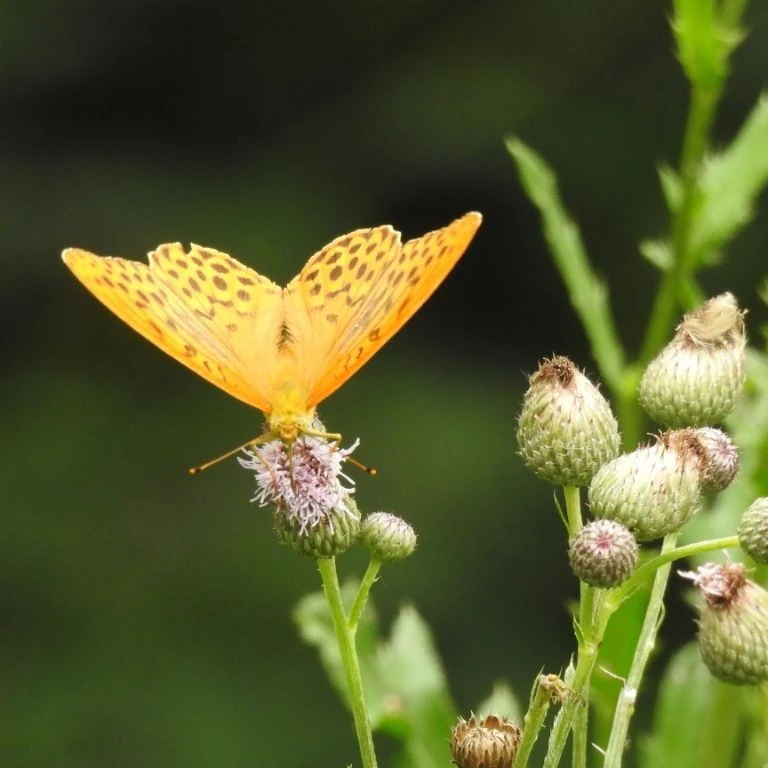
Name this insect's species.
Argynnis paphia
